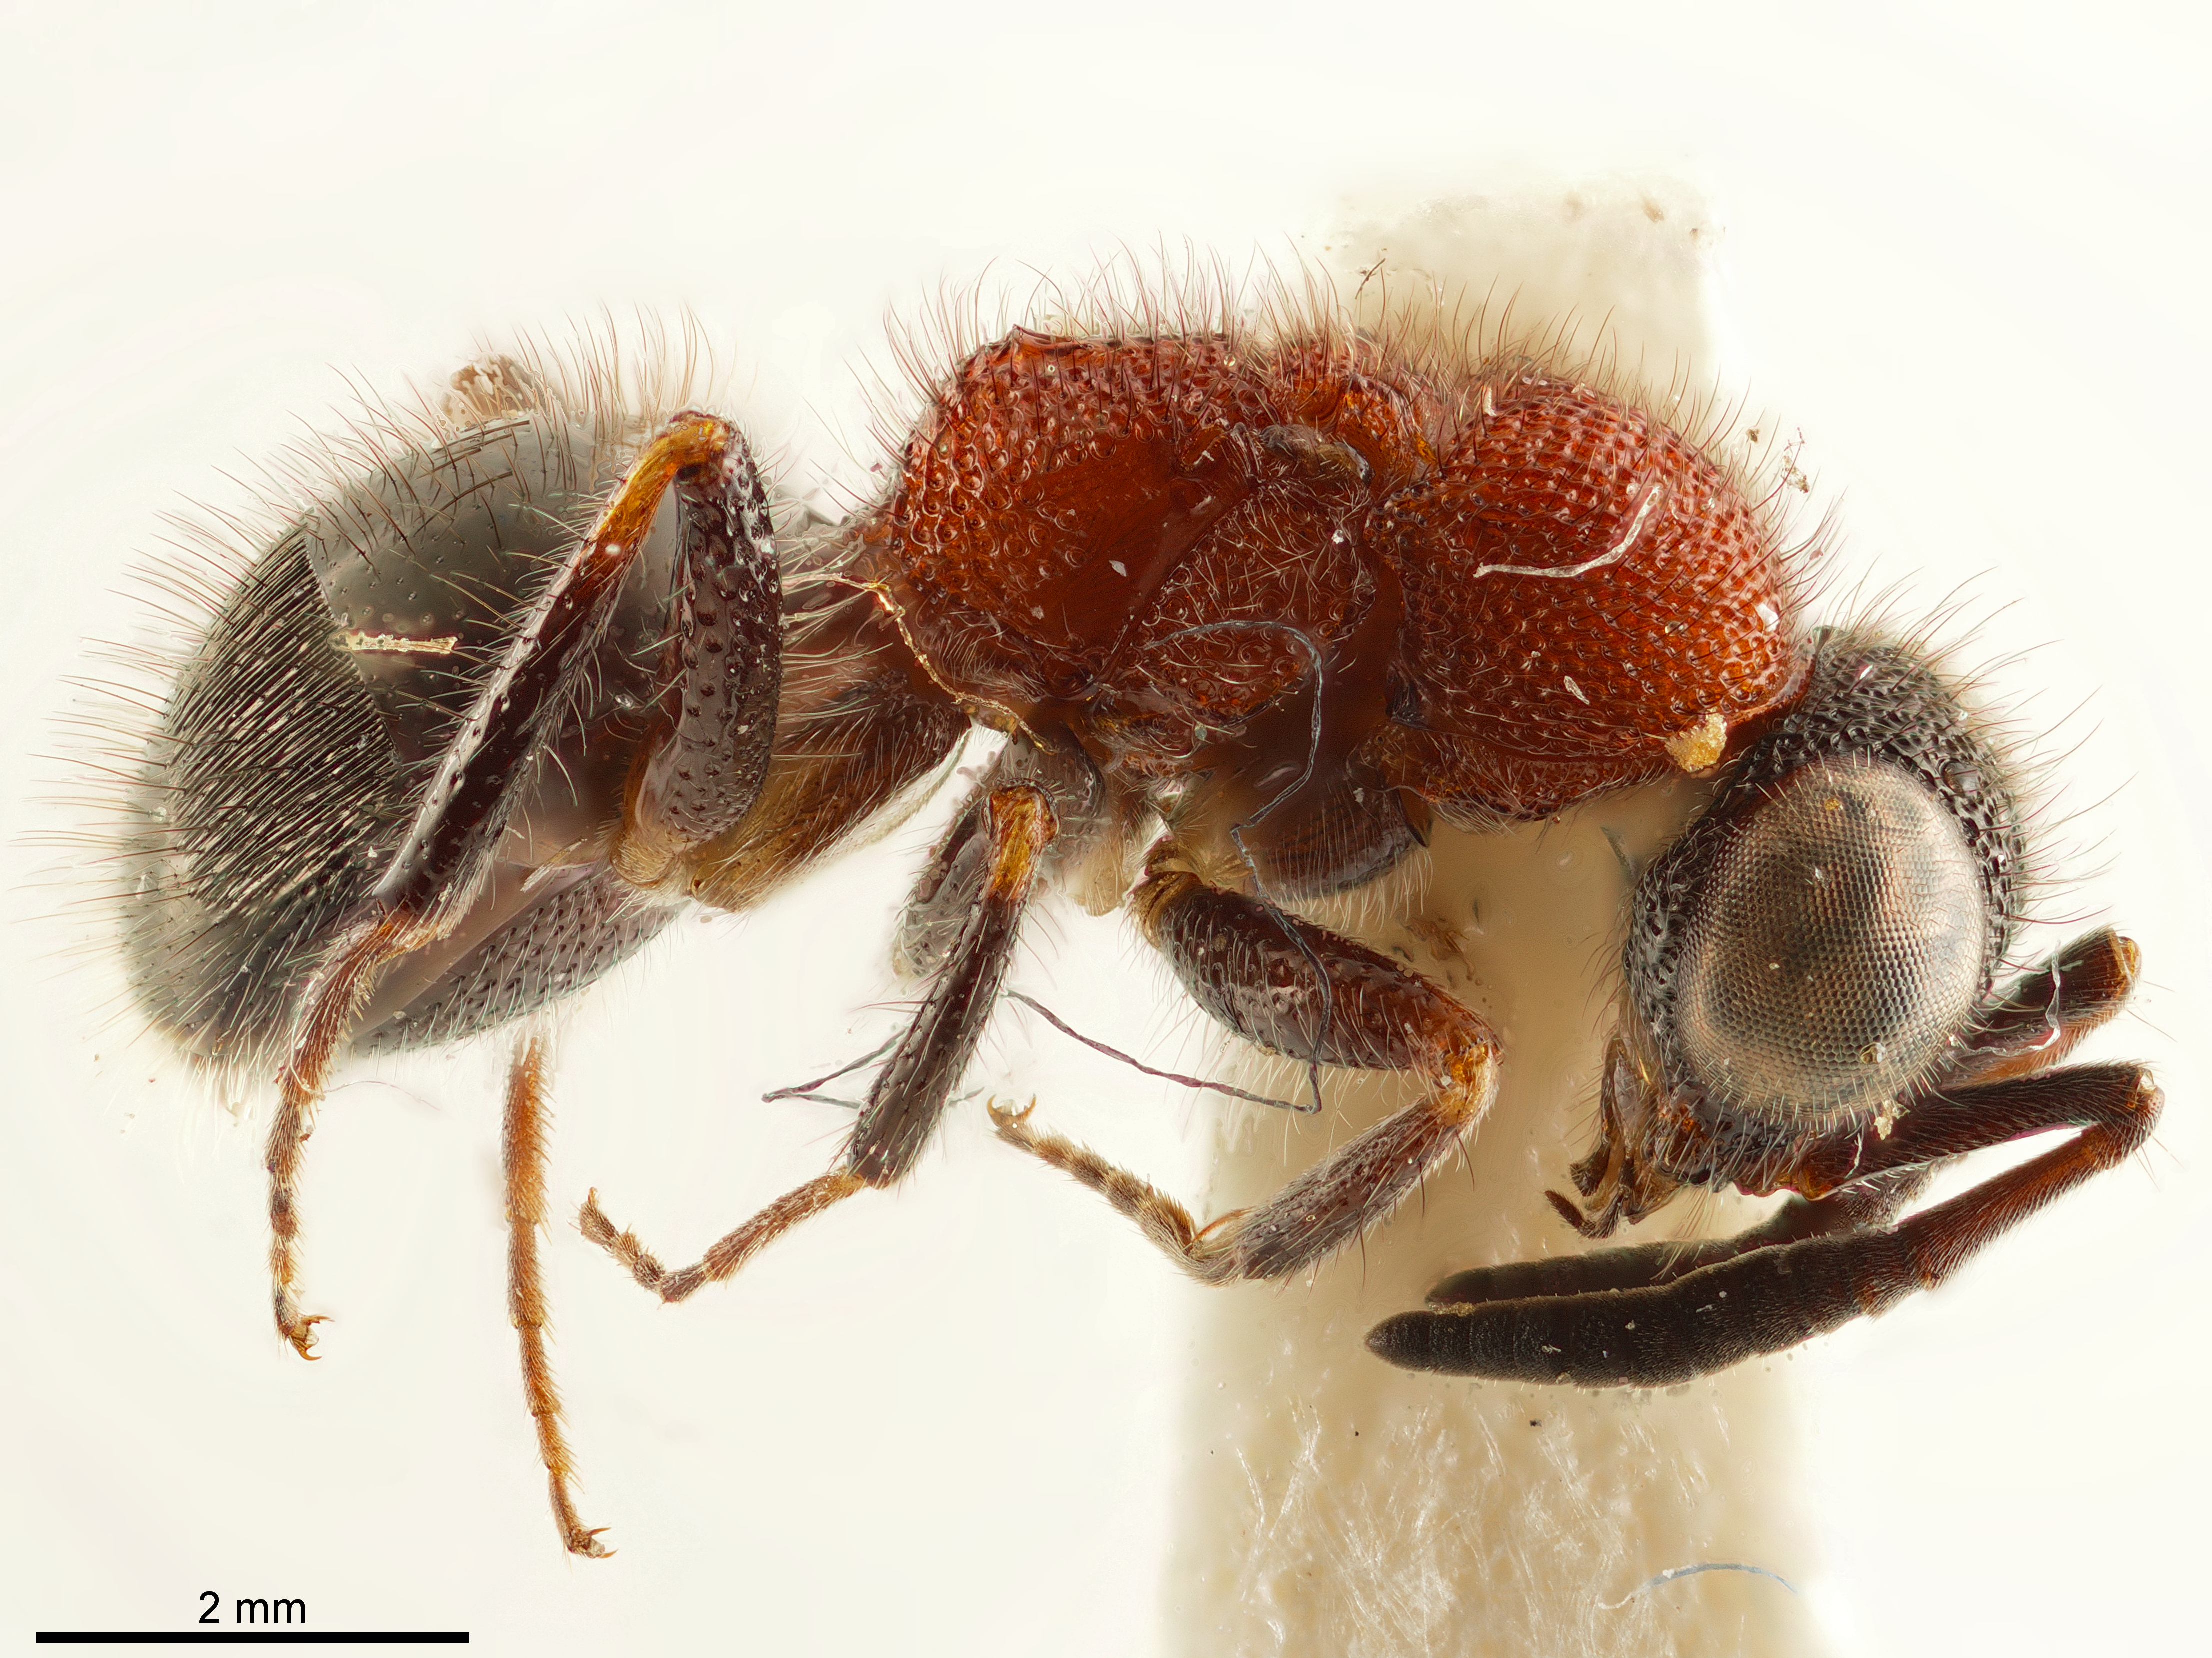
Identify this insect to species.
Serendibula karunaratnei
